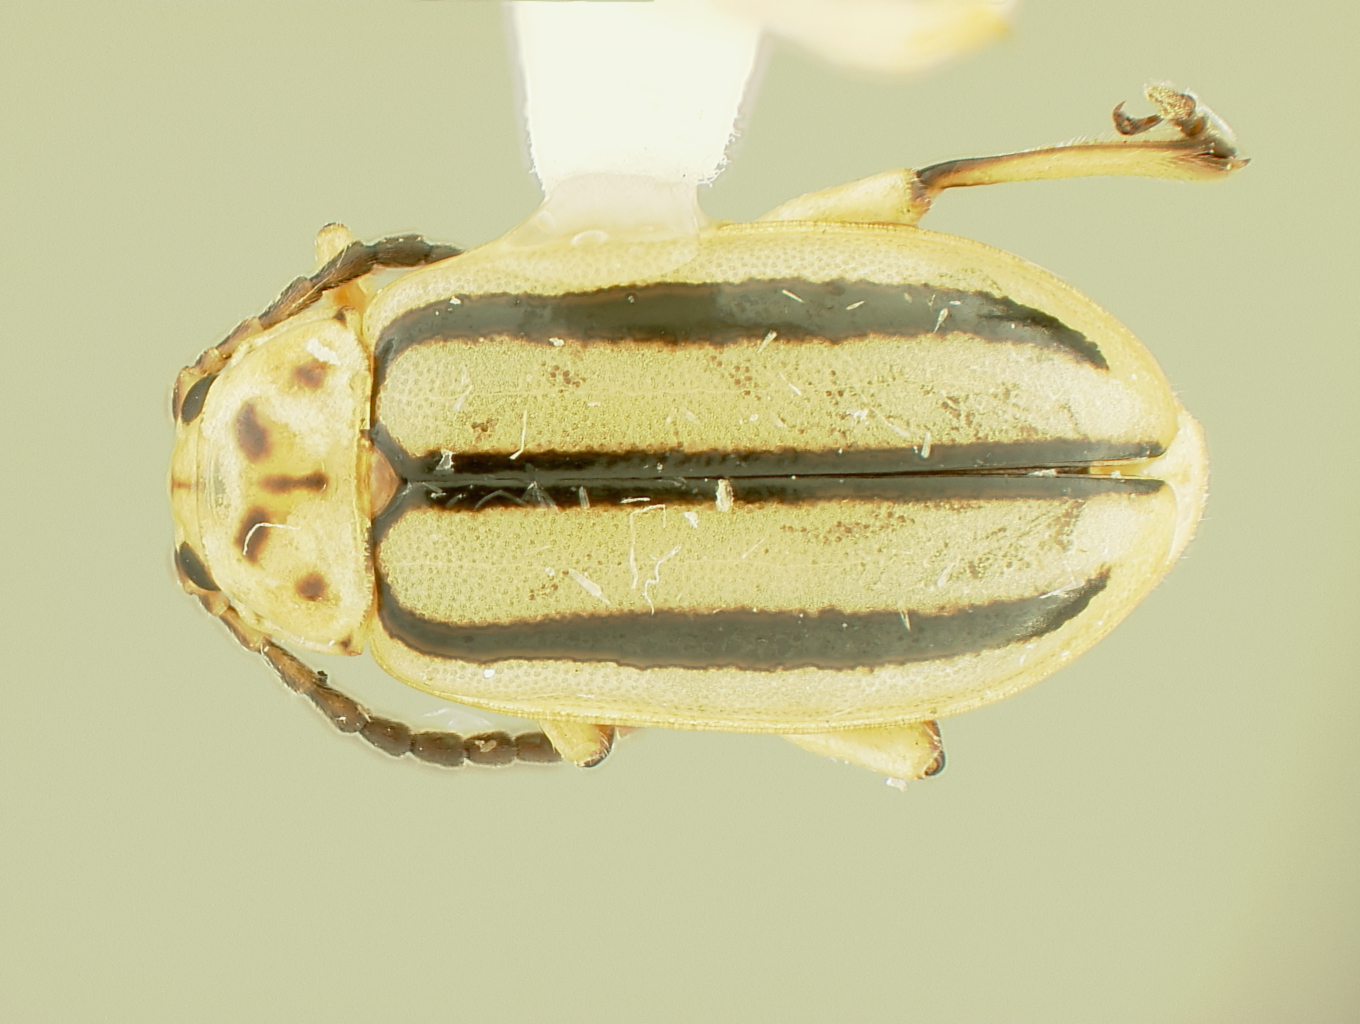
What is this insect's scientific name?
Disonycha comma
